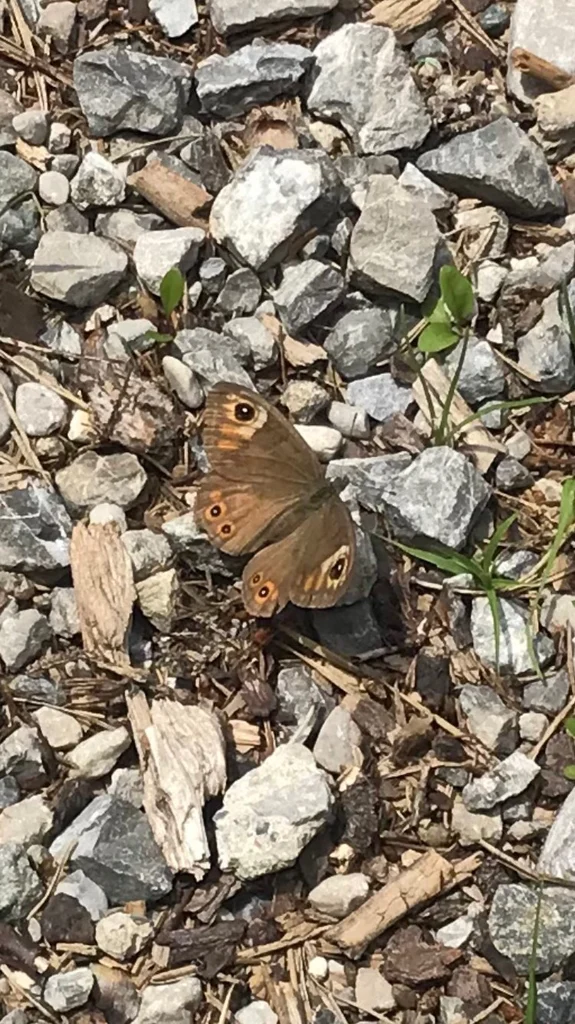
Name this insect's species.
Lasiommata maera (also Pararge maera)
